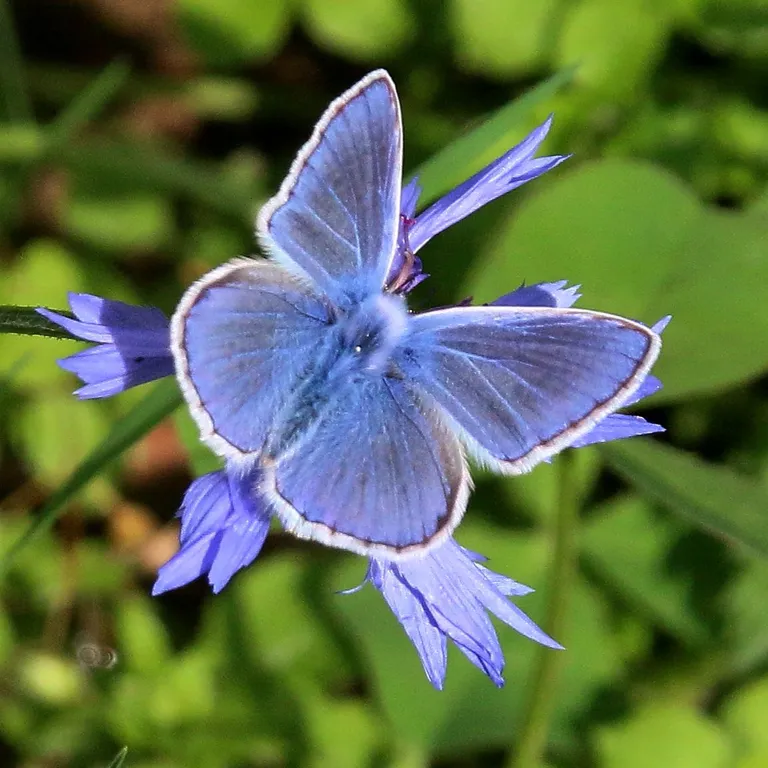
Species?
Polyommatus icarus
